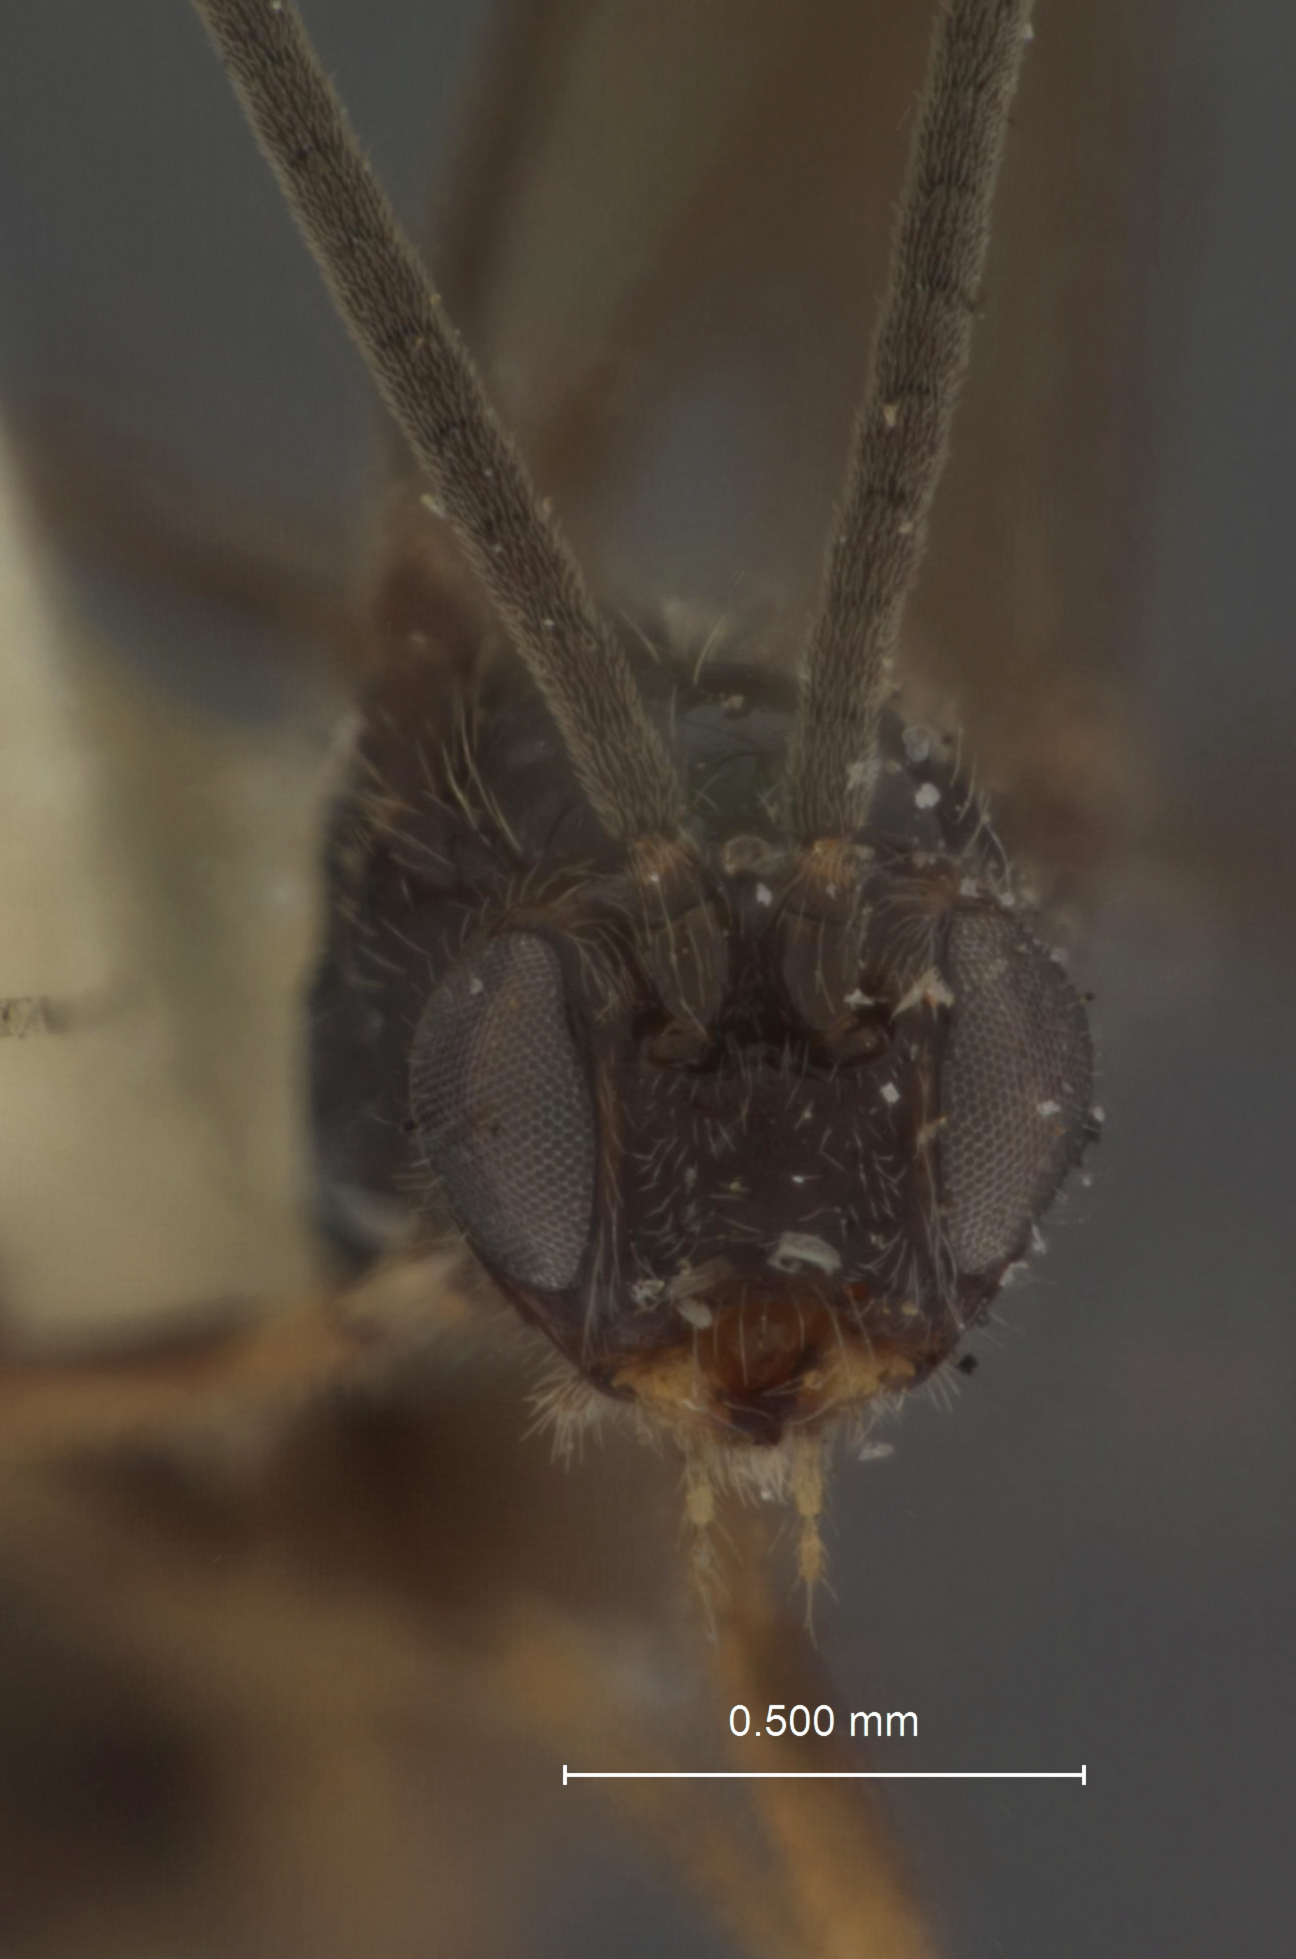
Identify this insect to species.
Microbracon wawequa
